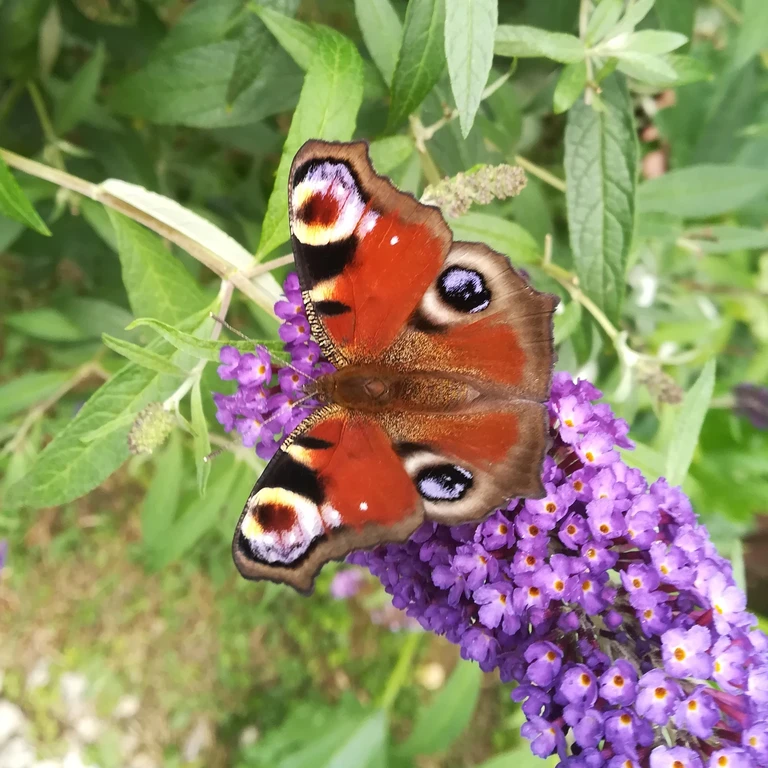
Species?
Aglais io
